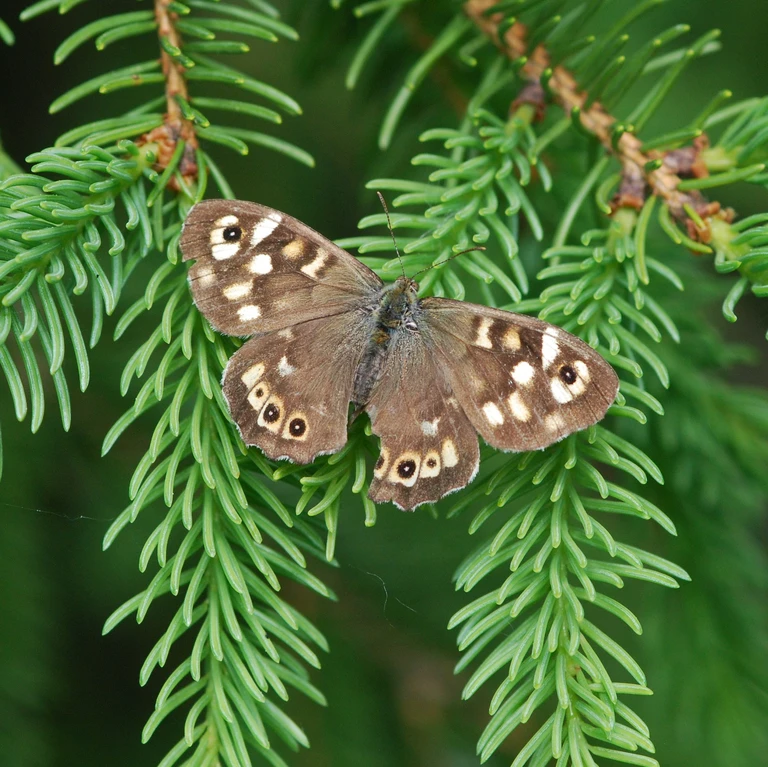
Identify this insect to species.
Pararge aegeria
